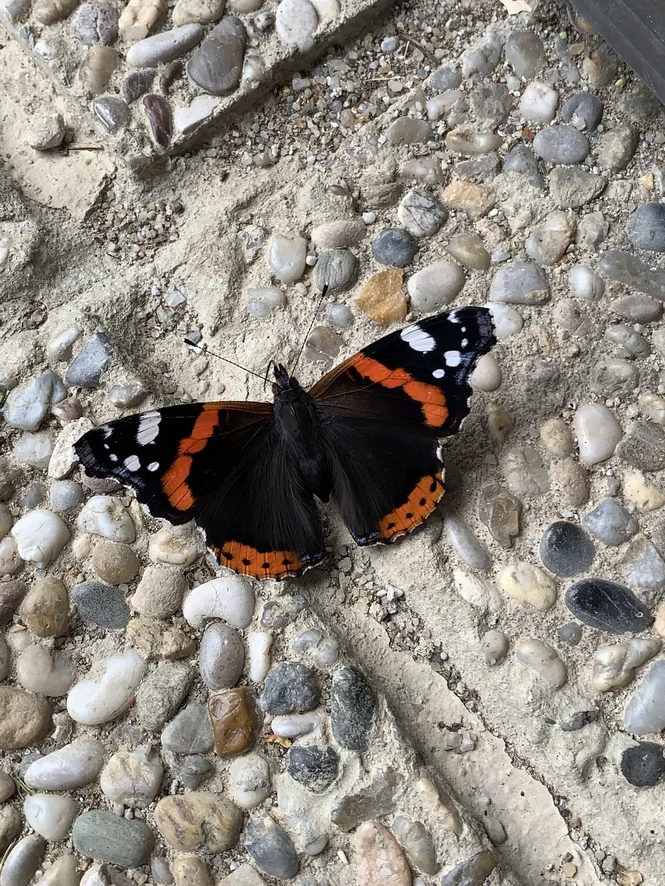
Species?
Vanessa atalanta
